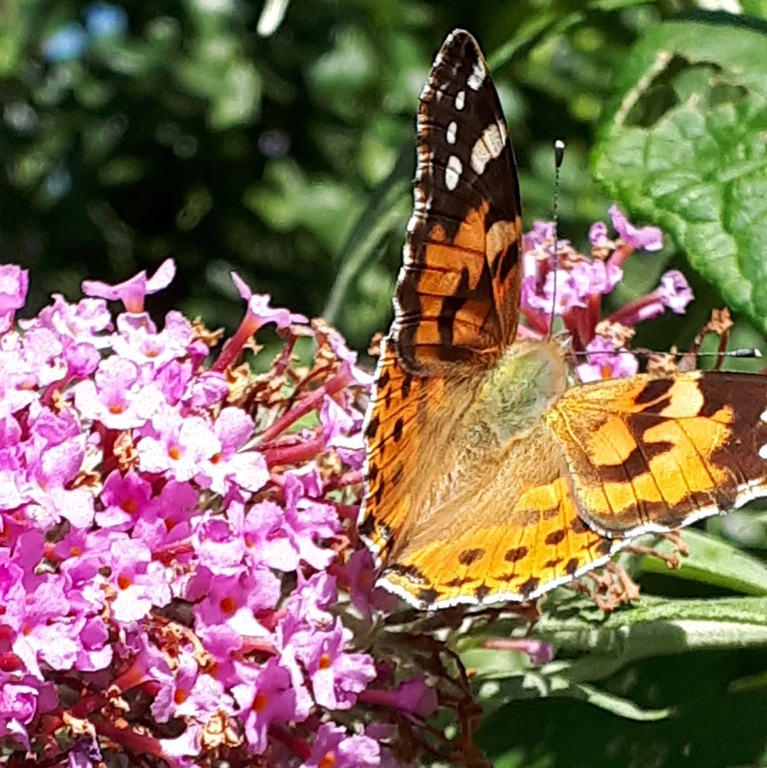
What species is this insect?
Vanessa cardui
